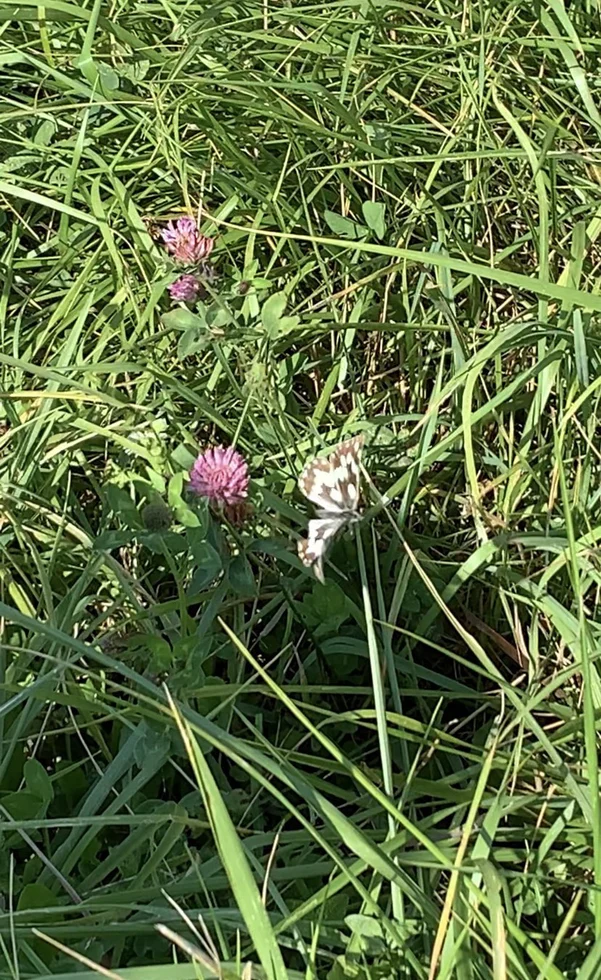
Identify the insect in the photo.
Melanargia galathea
